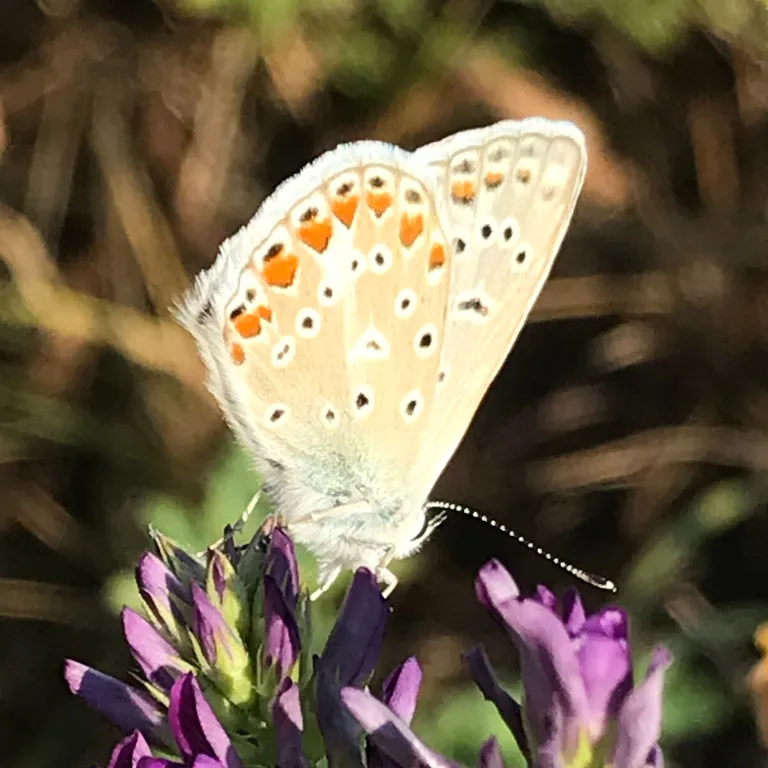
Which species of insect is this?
Polyommatus icarus
